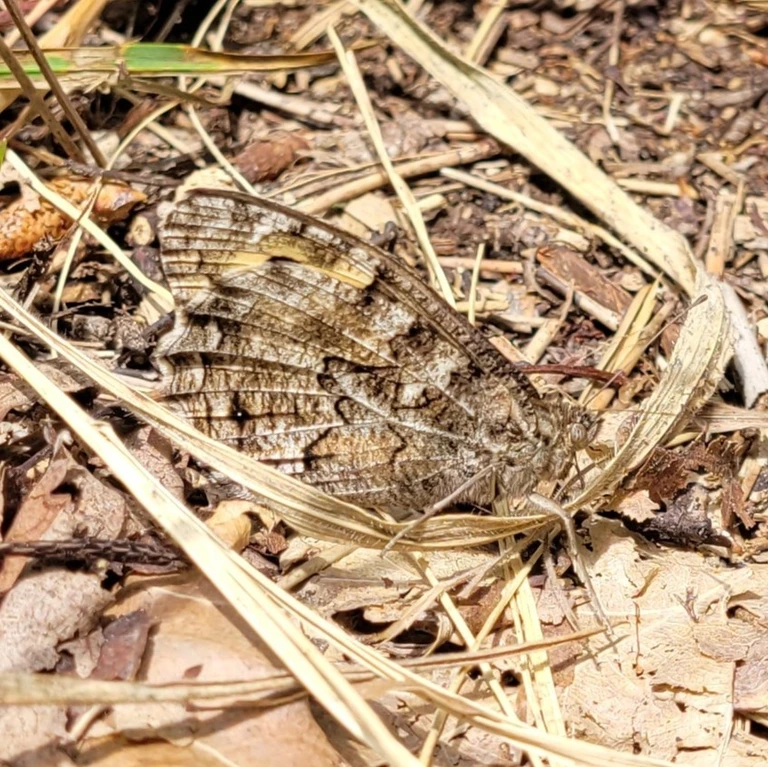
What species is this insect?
Hipparchia semele
